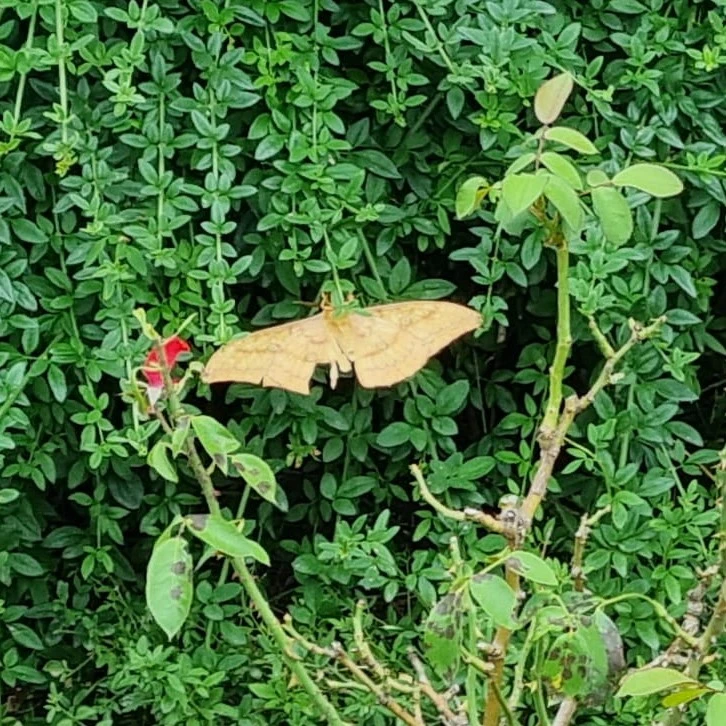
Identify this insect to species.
Antheraea yamamai
